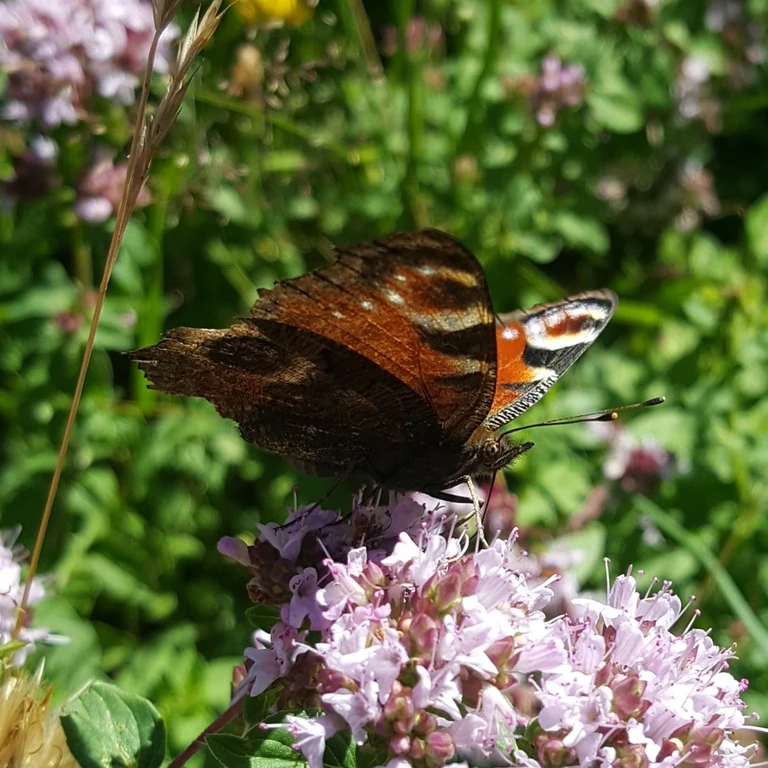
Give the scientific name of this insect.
Aglais io
